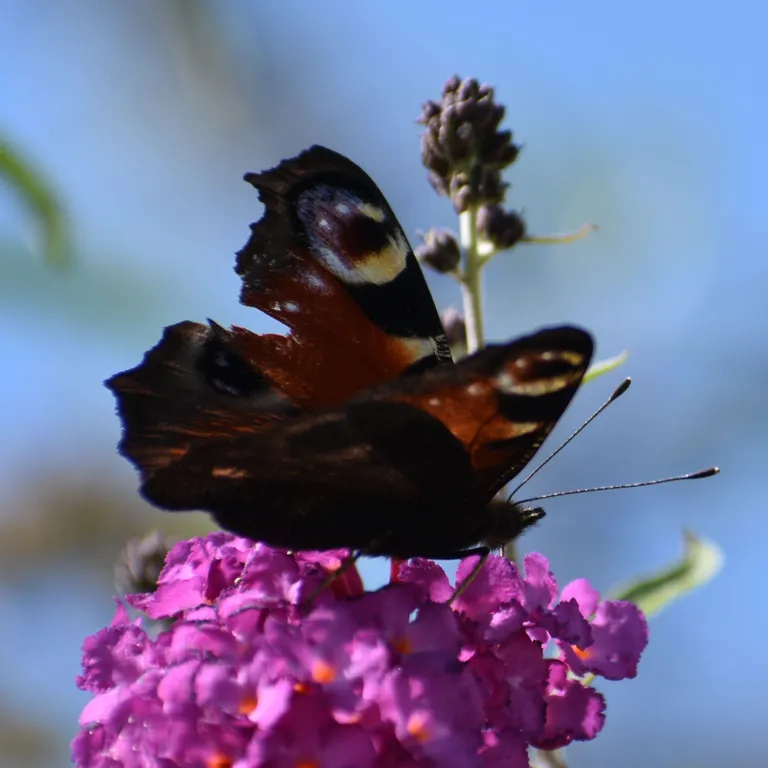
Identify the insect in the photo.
Aglais io
